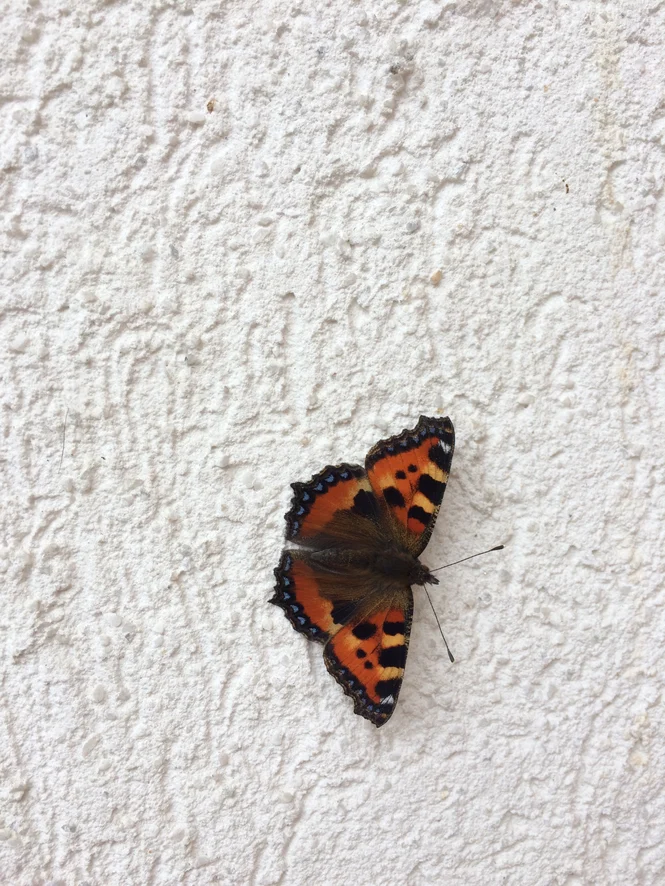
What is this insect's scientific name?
Aglais urticae
